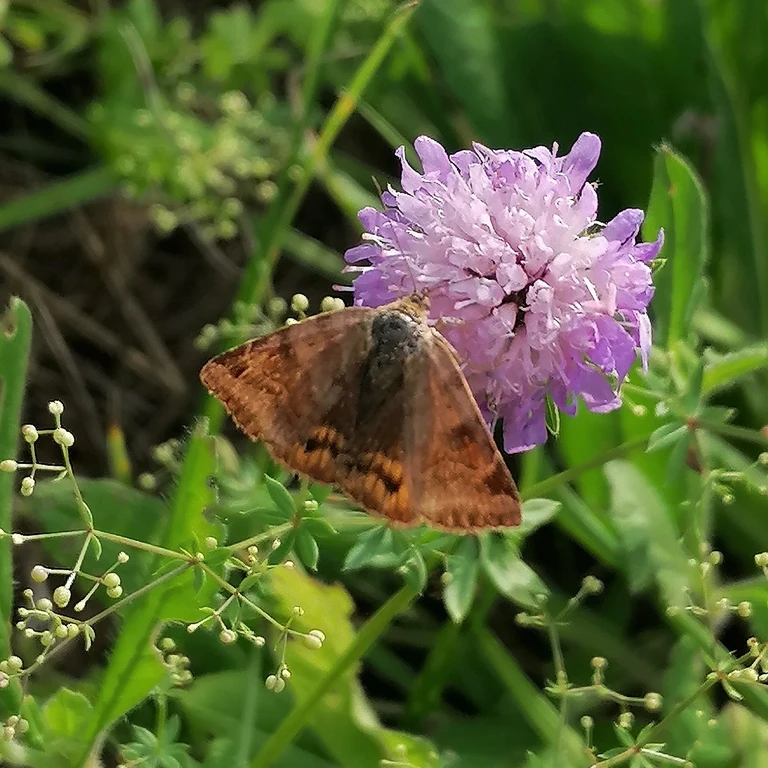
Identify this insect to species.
Euclidia glyphica
